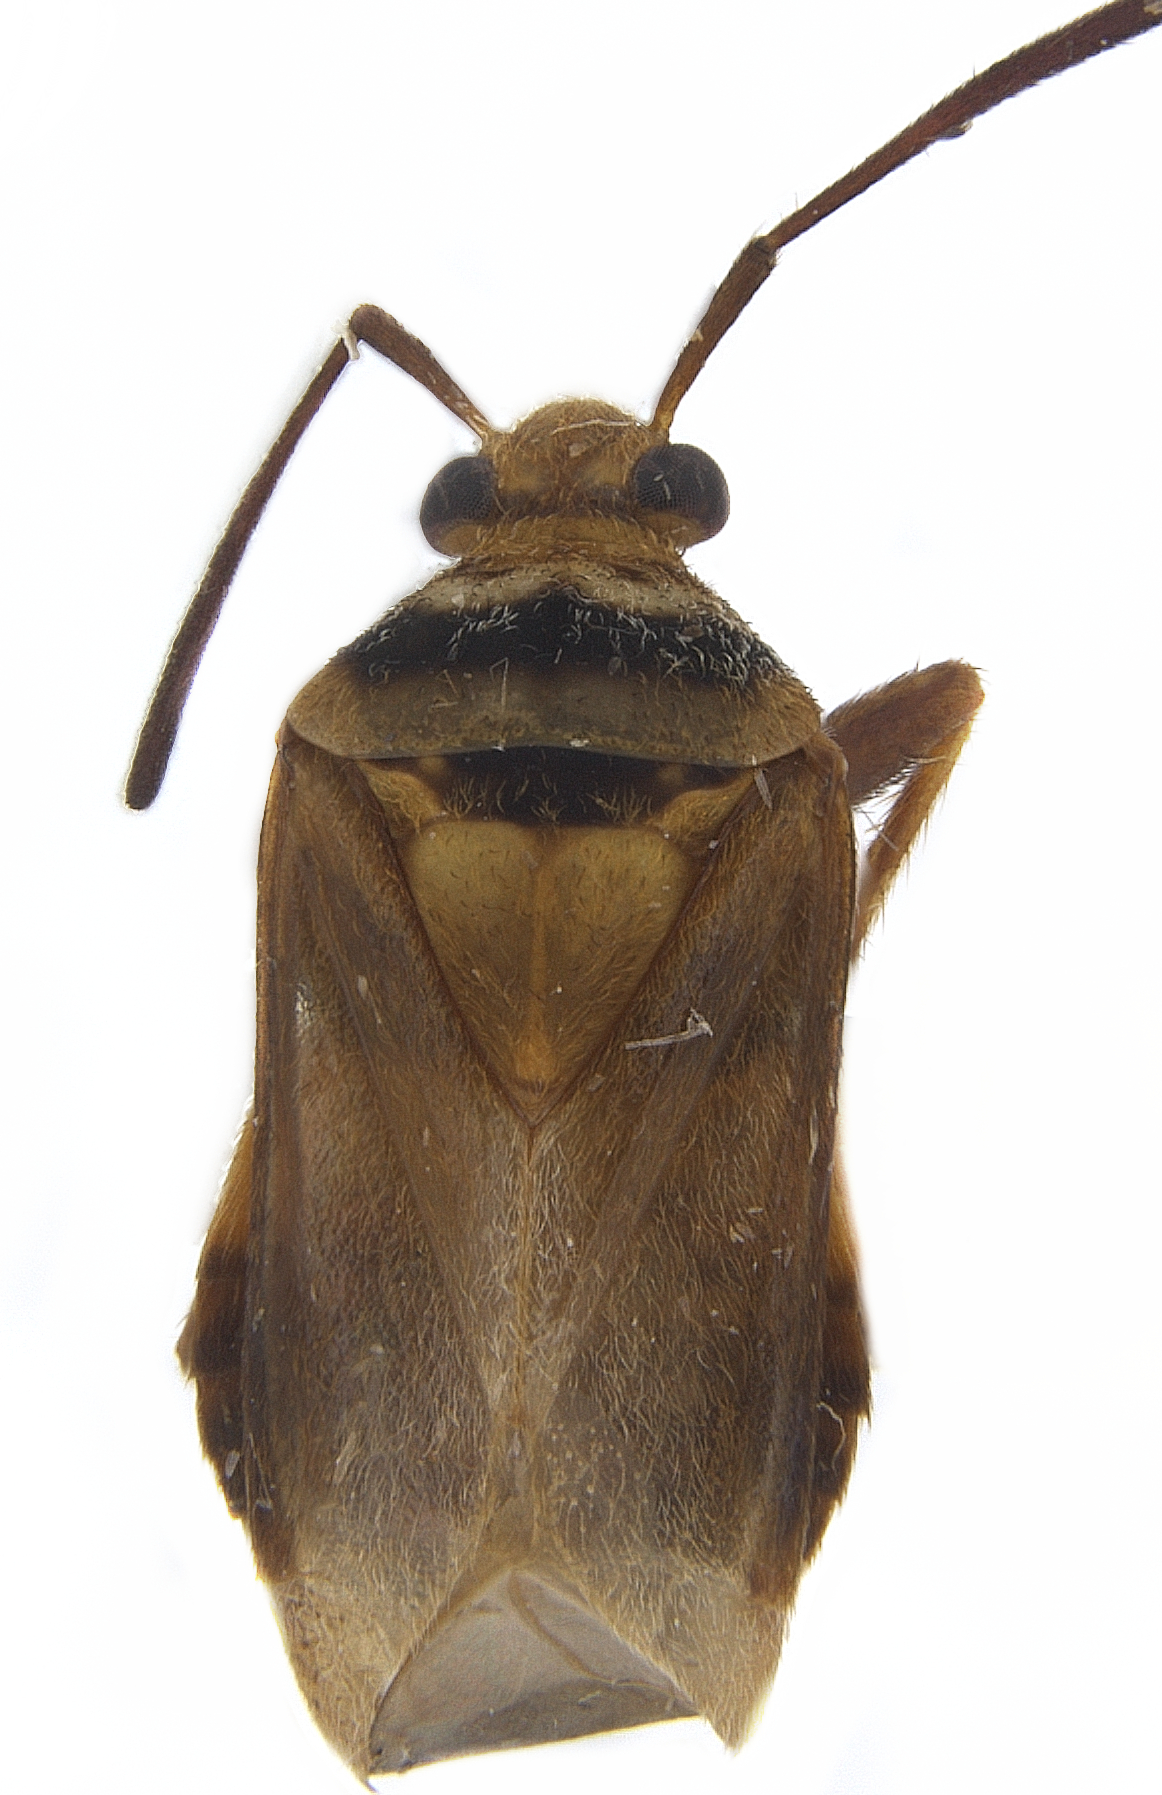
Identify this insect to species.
Notholopus coreoides
